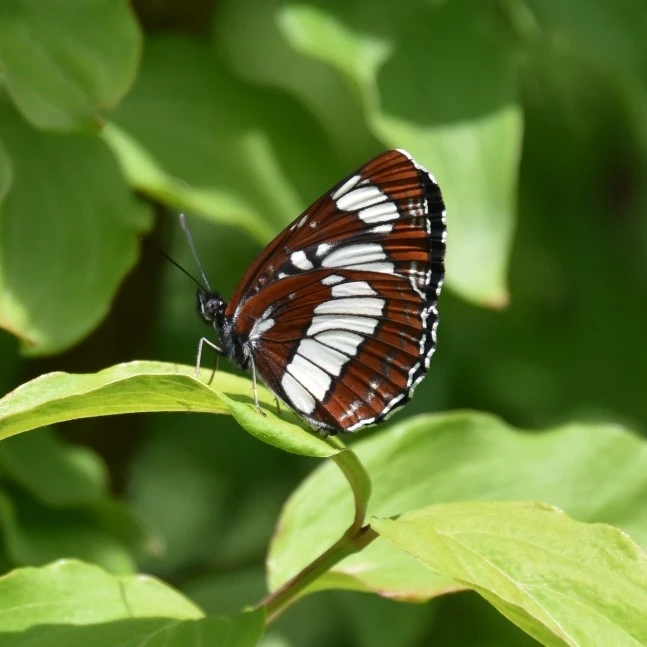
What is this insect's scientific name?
Neptis rivularis
